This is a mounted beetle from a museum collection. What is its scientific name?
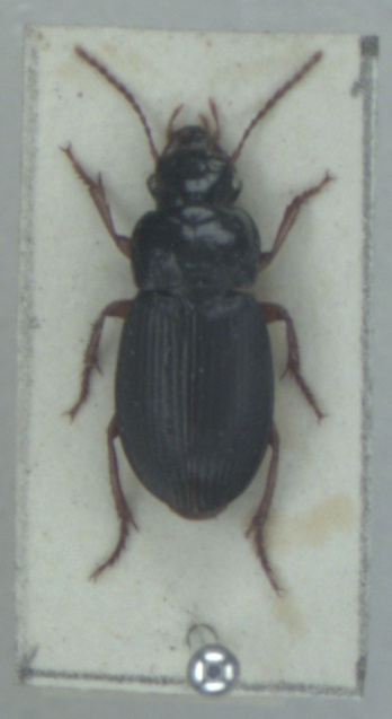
Harpalus laevipes
